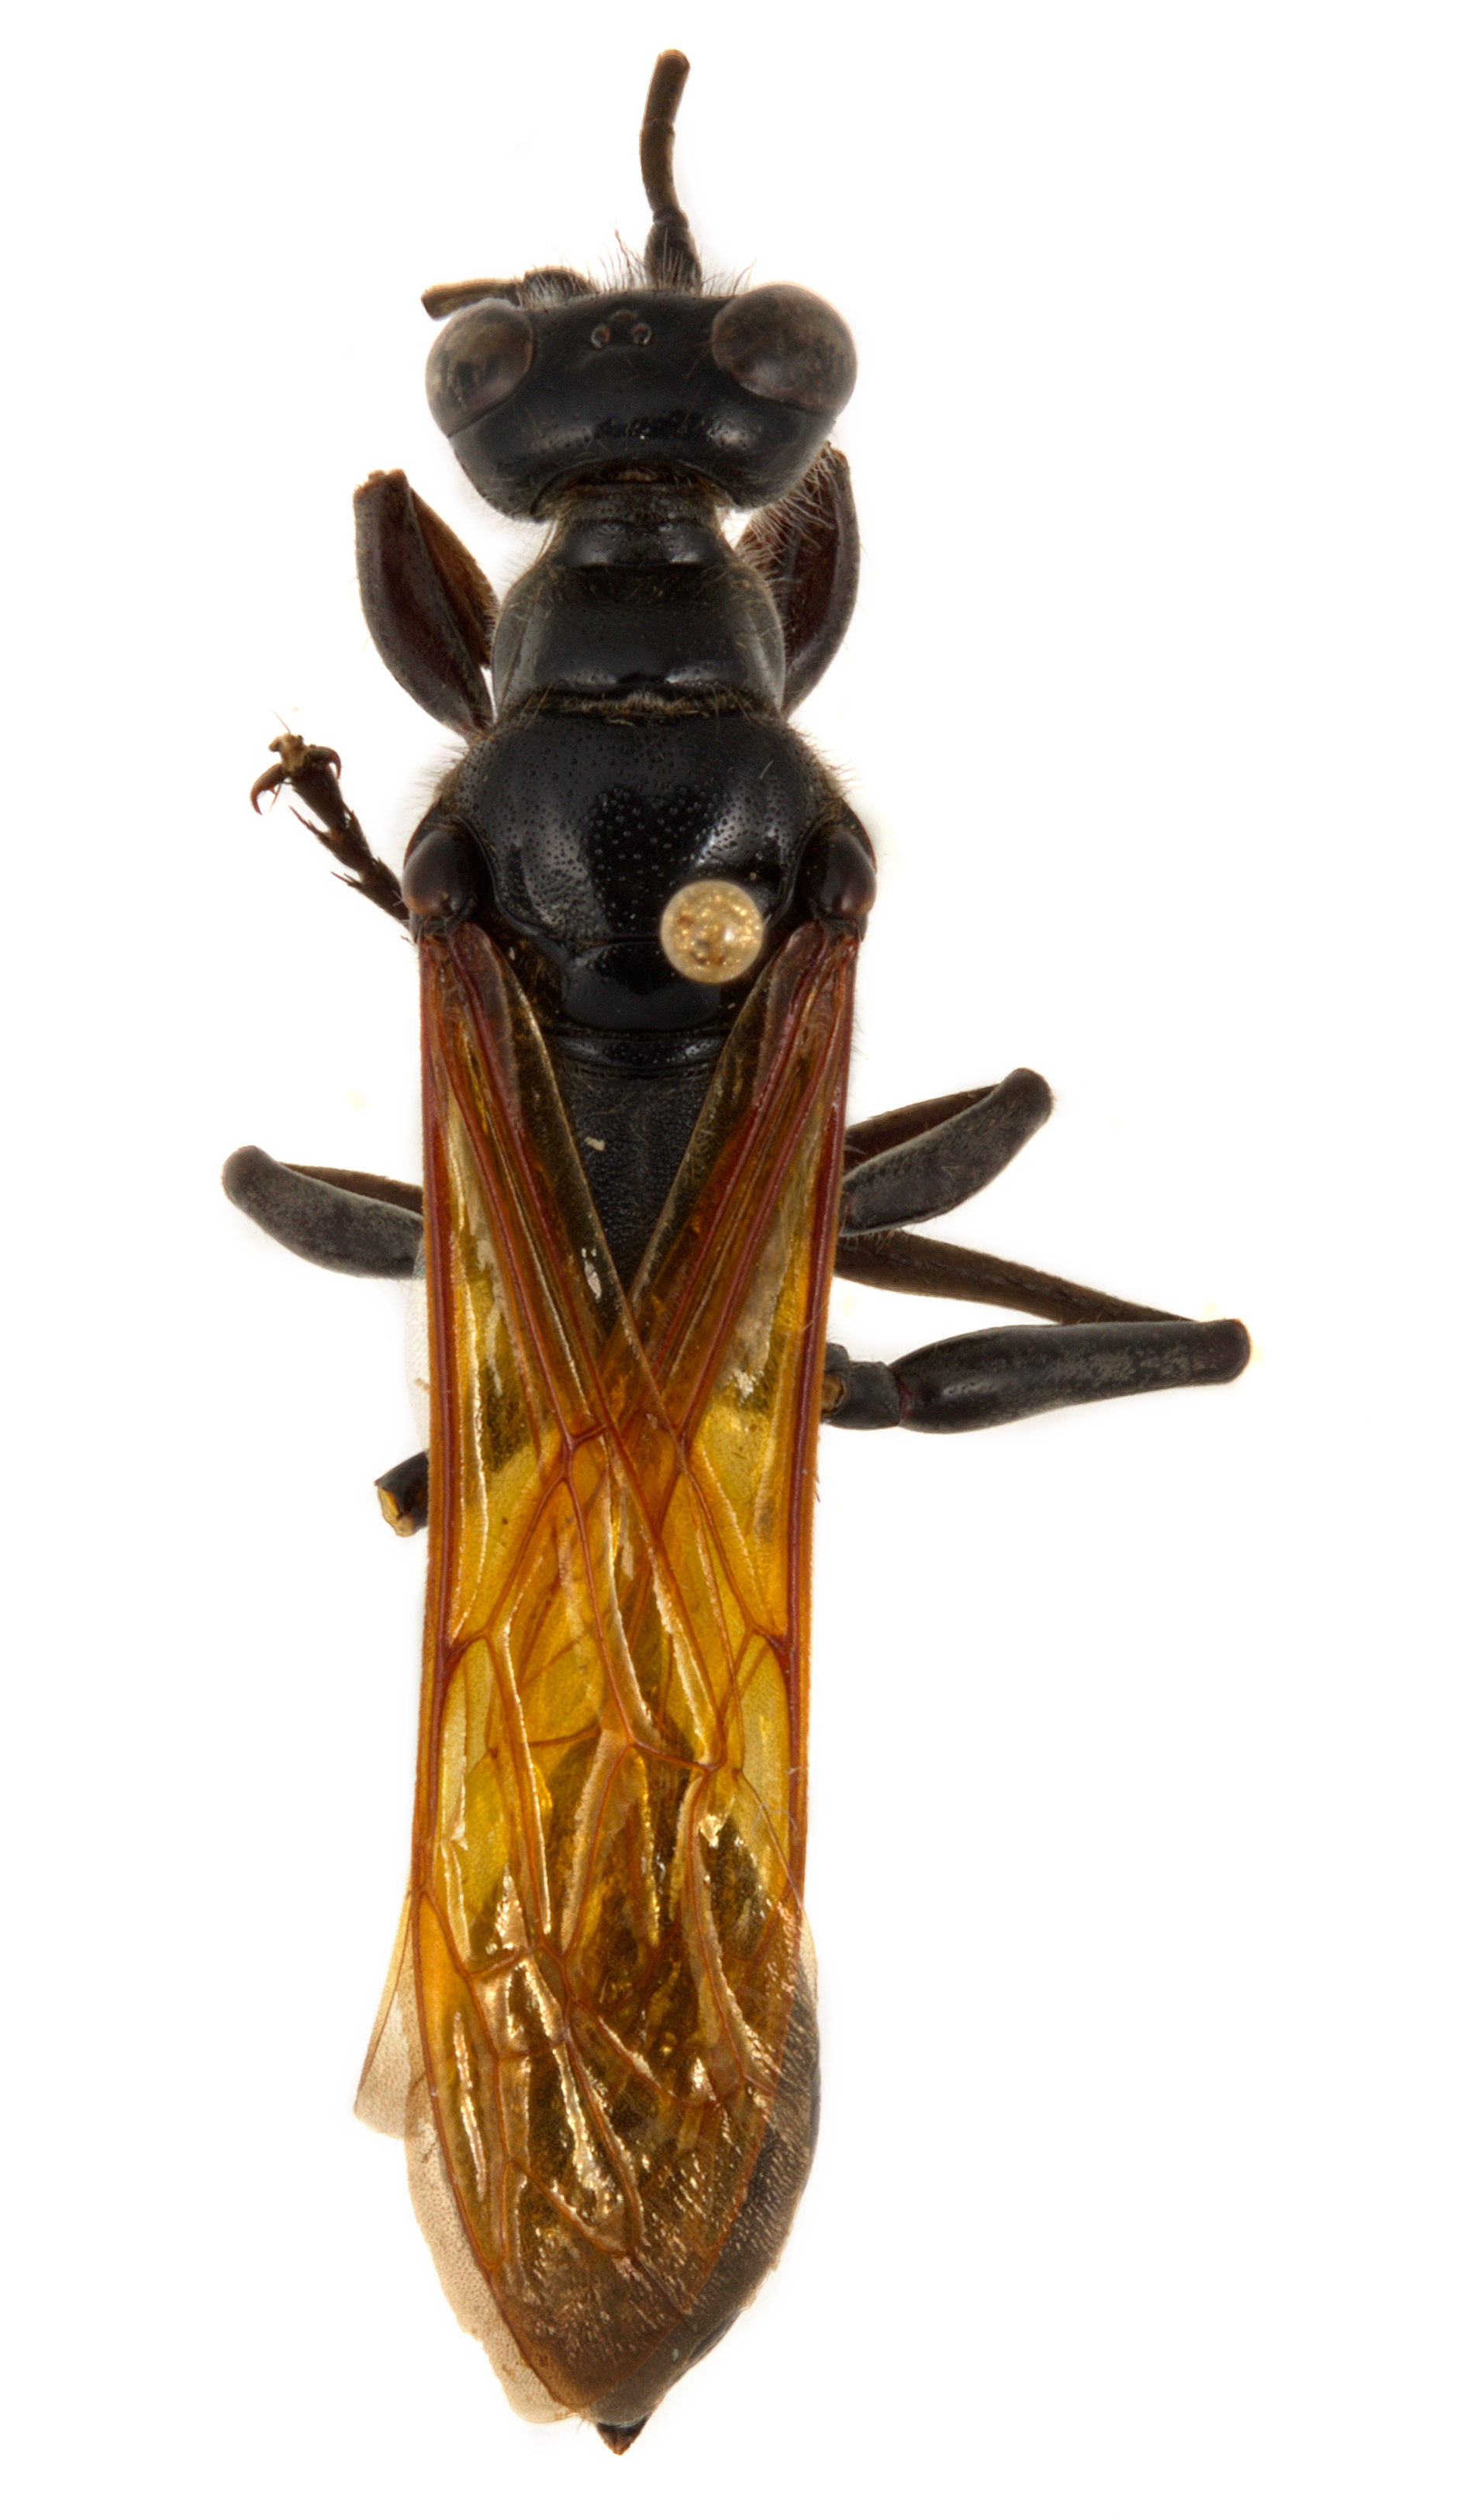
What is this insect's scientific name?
Penepodium albovillosum
